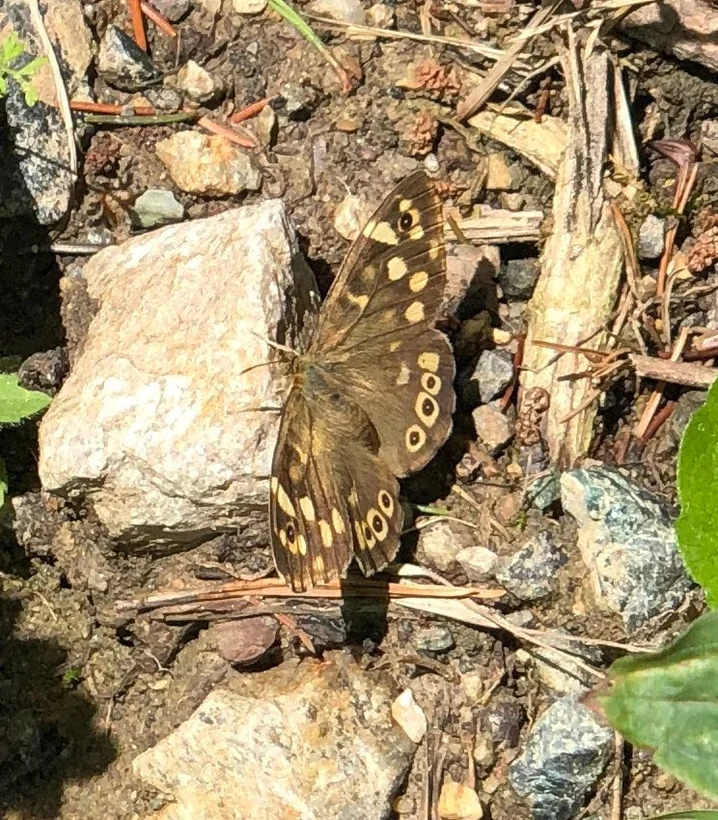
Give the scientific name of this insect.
Pararge aegeria
